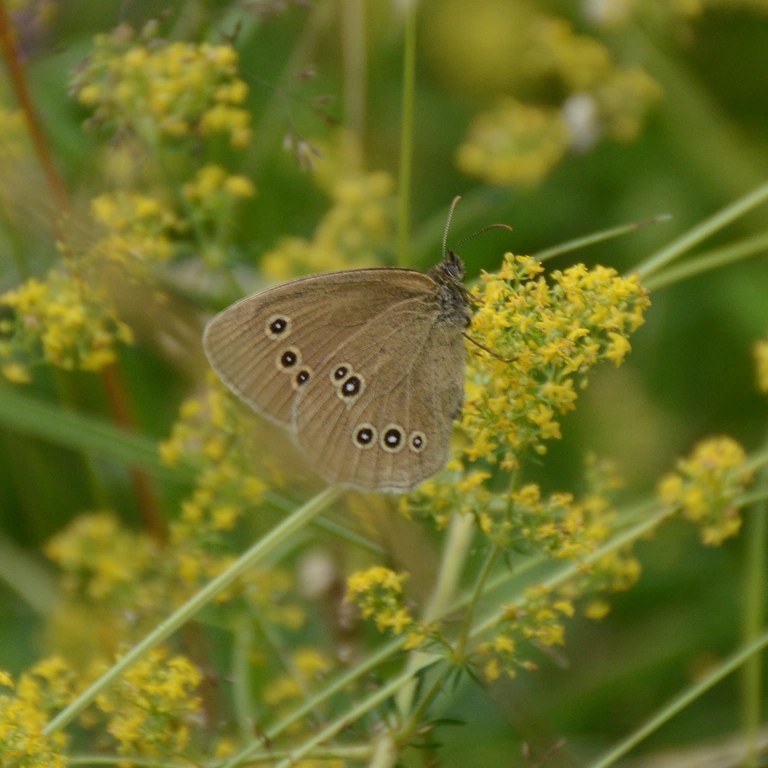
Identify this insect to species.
Aphantopus hyperantus
